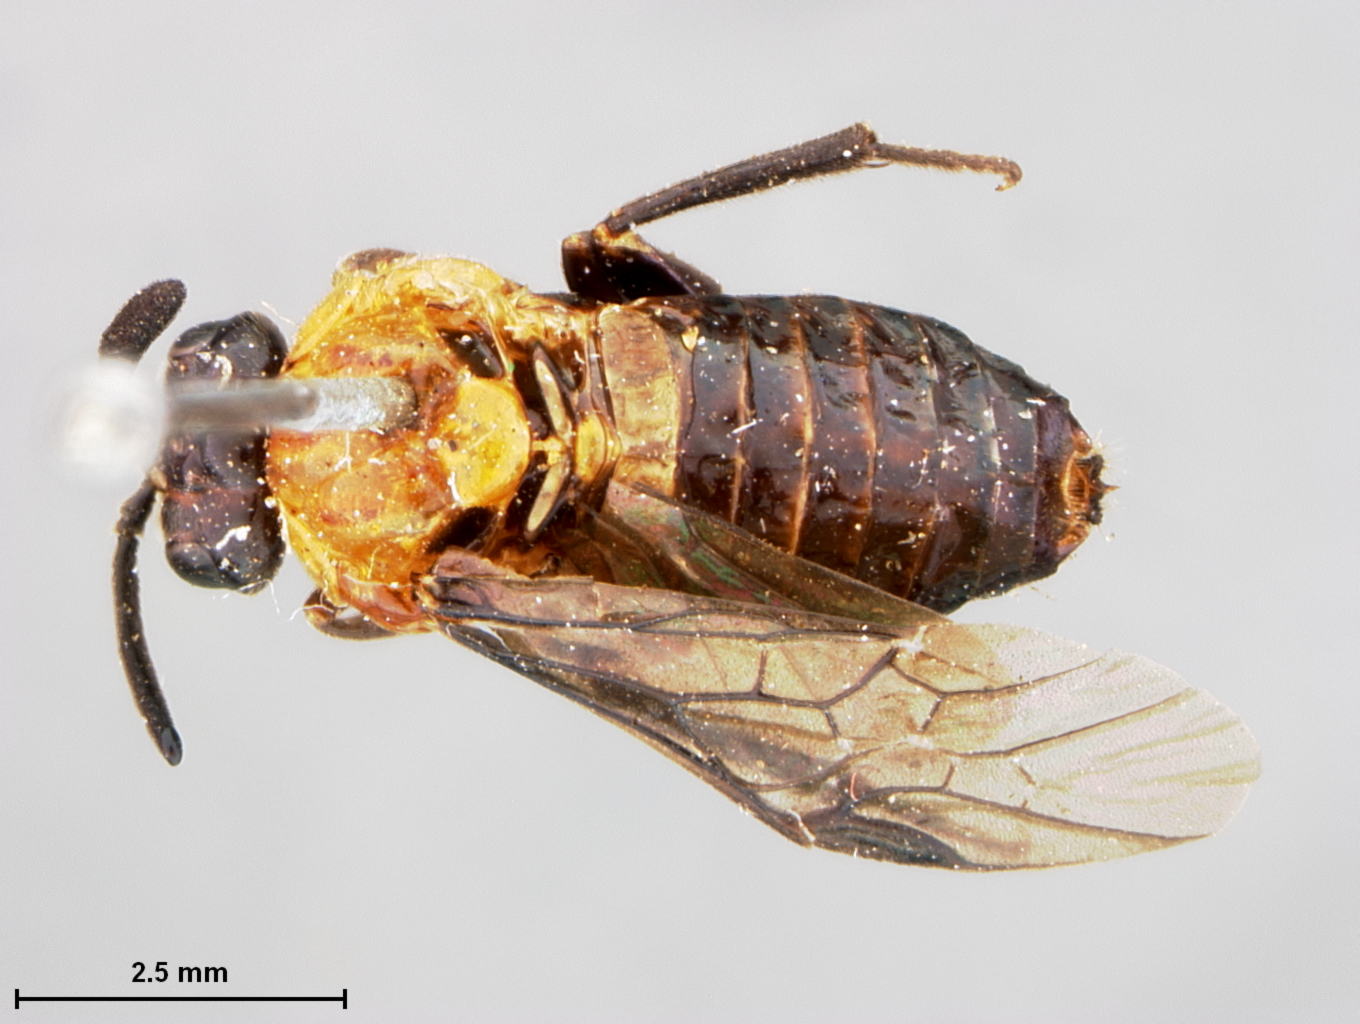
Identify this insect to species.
Pseudocyphona mexicana
